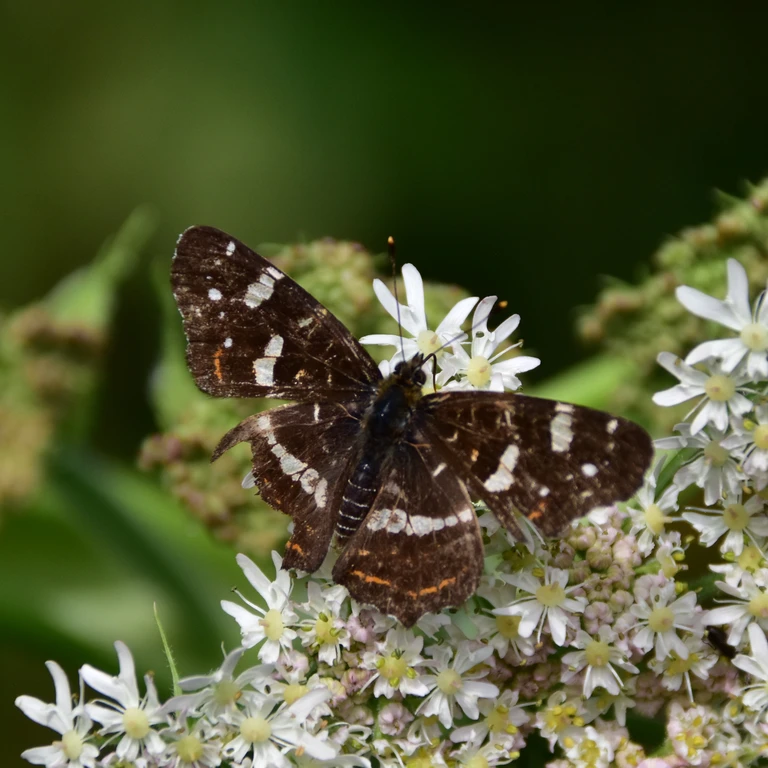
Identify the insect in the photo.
Araschnia levana
